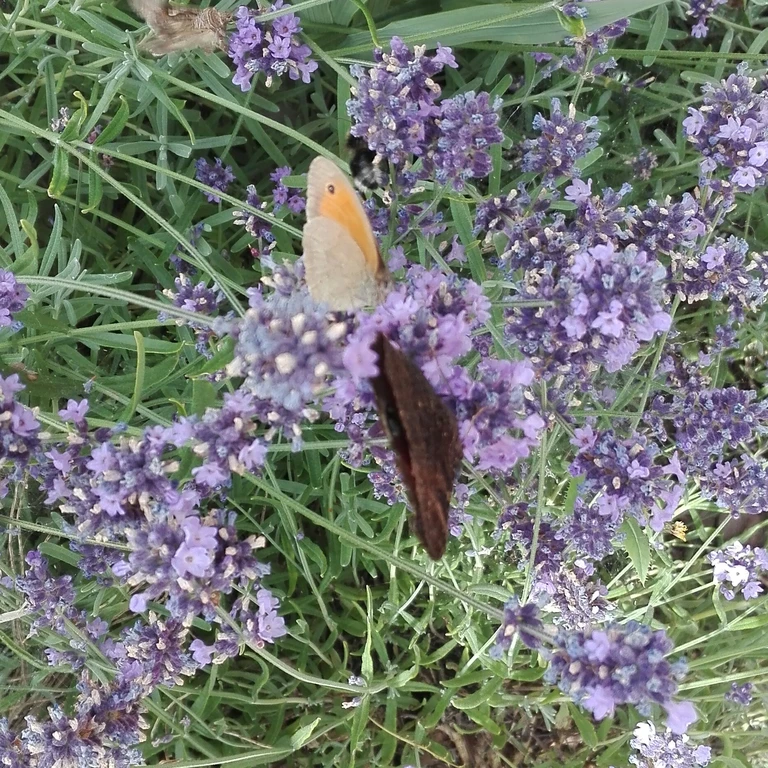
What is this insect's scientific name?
Coenonympha pamphilus
